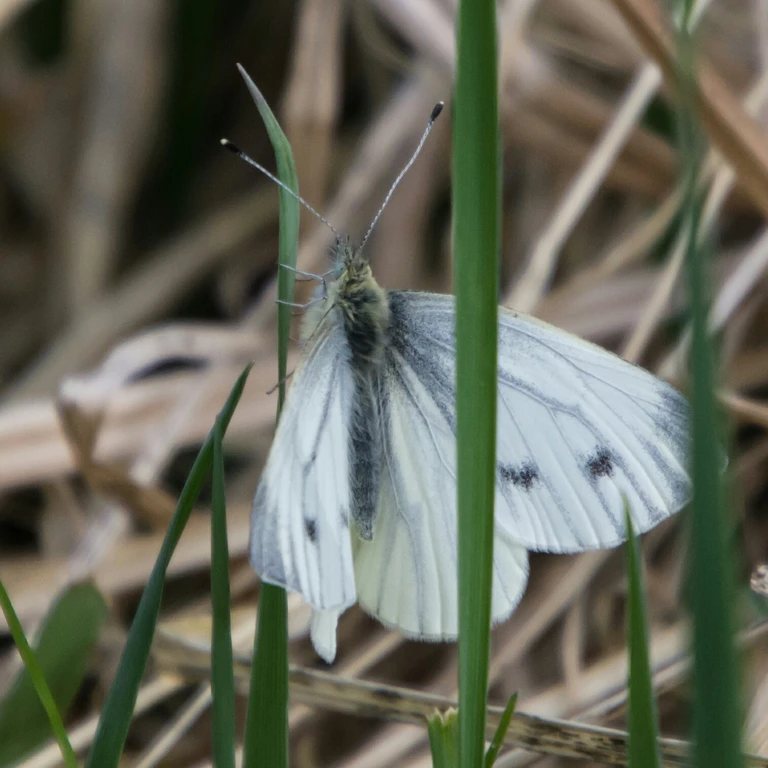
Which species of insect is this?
Pieris napi
